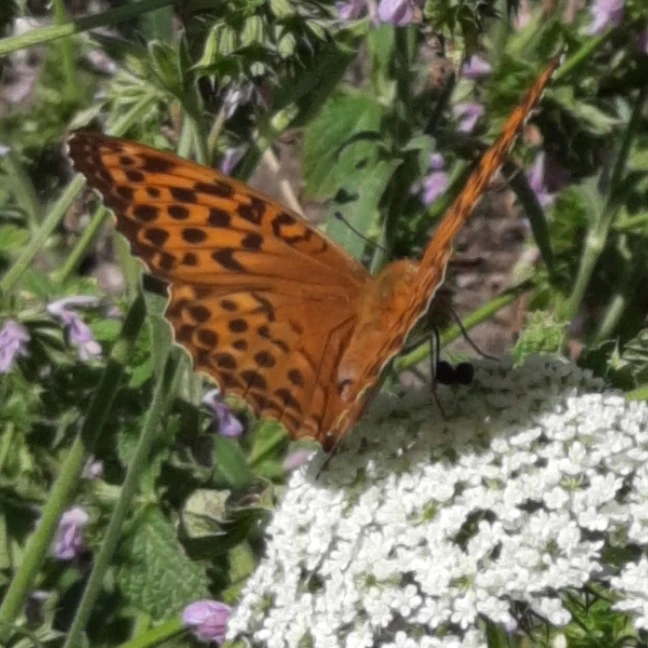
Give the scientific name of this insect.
Argynnis paphia
